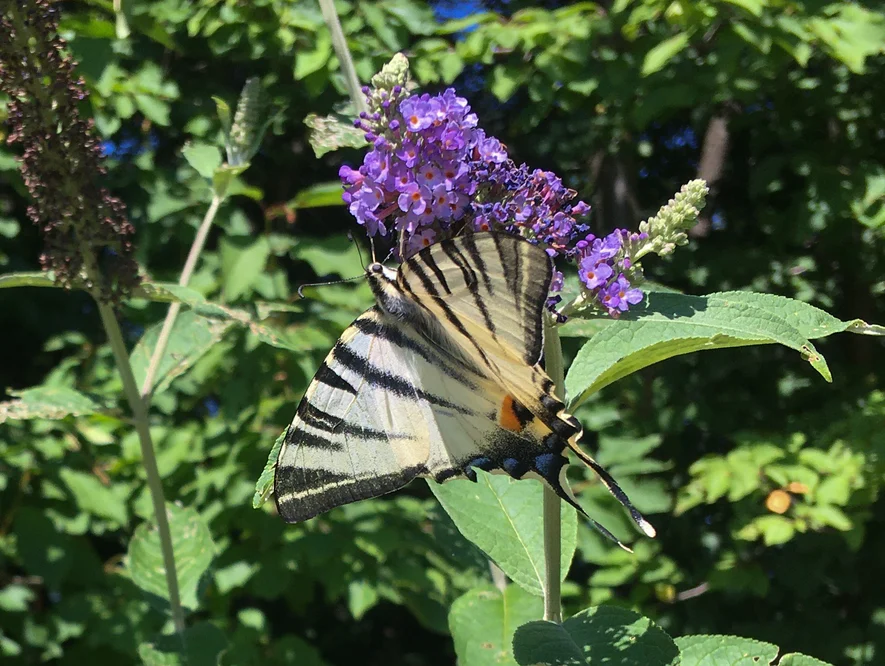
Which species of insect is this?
Iphiclides podalirius
